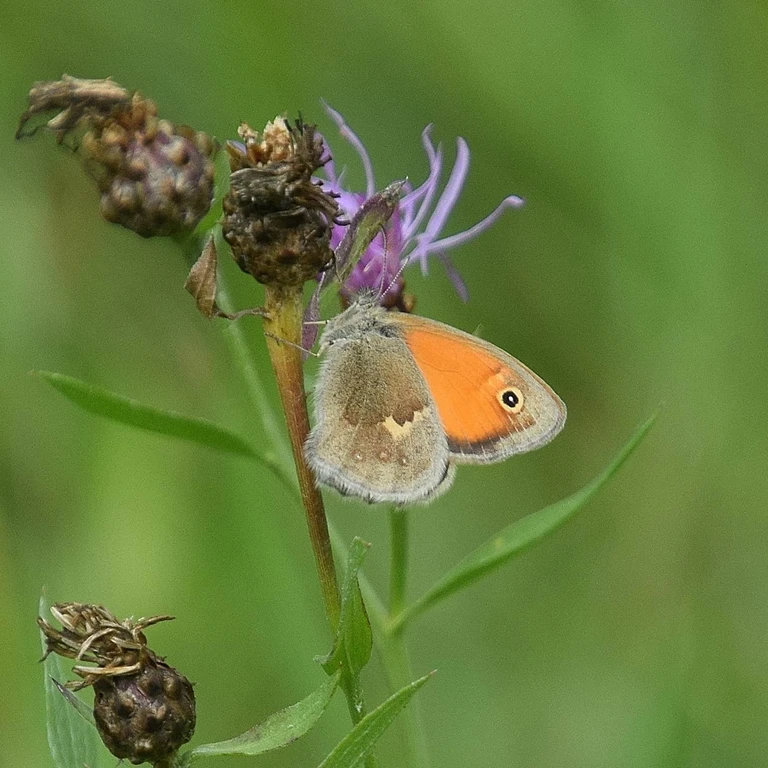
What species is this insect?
Coenonympha pamphilus
